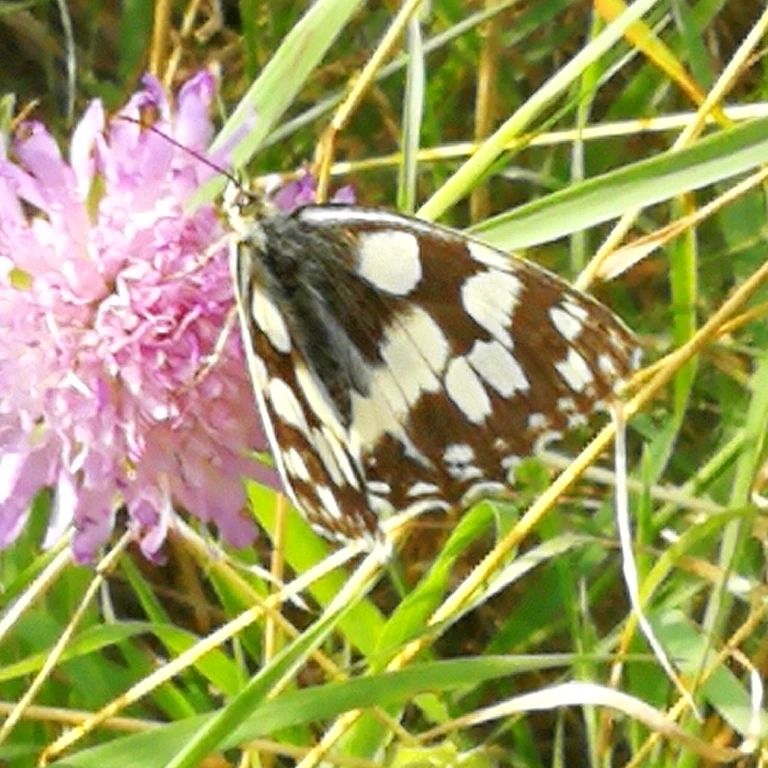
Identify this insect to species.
Melanargia galathea
